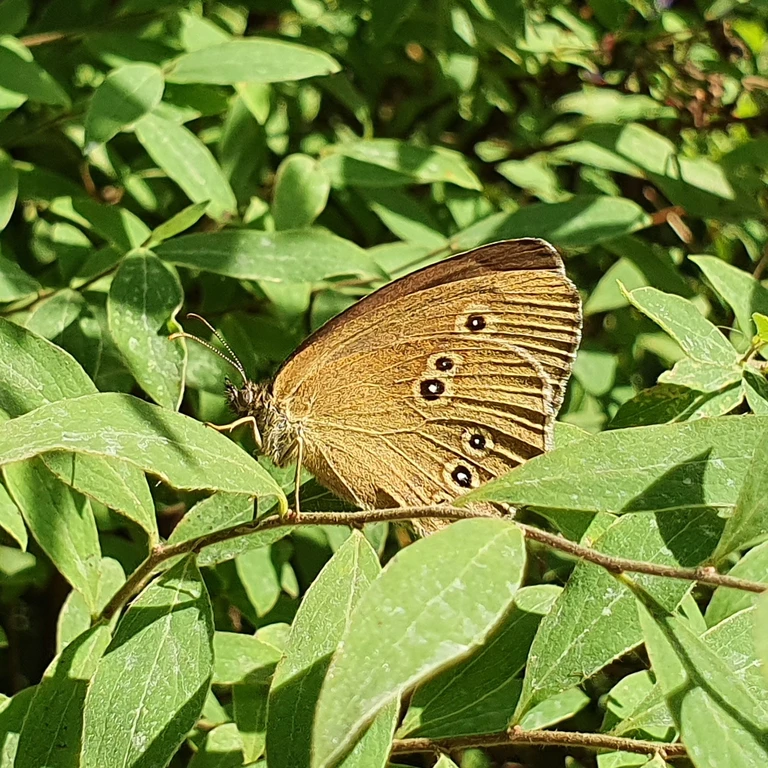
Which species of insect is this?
Aphantopus hyperantus
